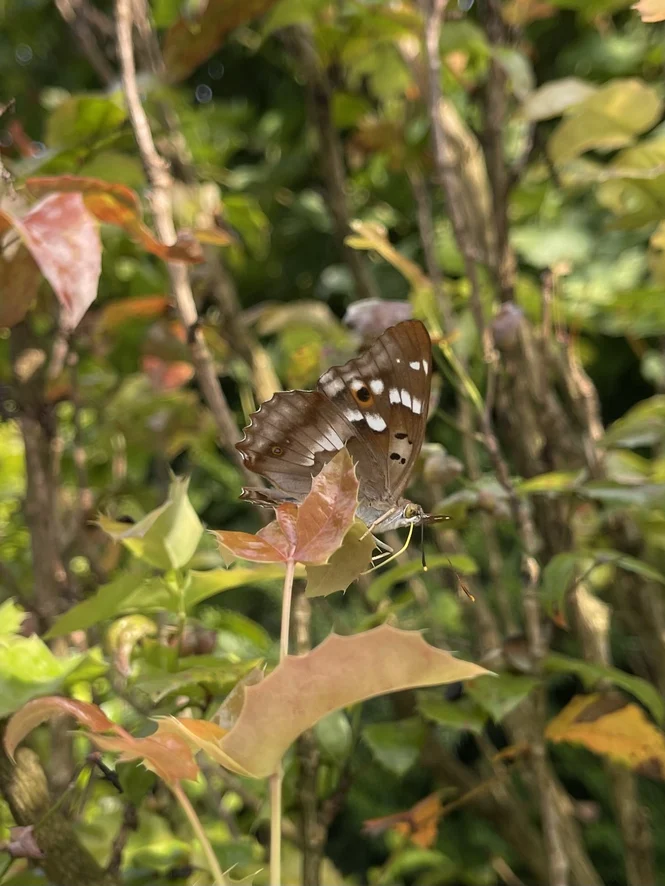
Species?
Apatura ilia
